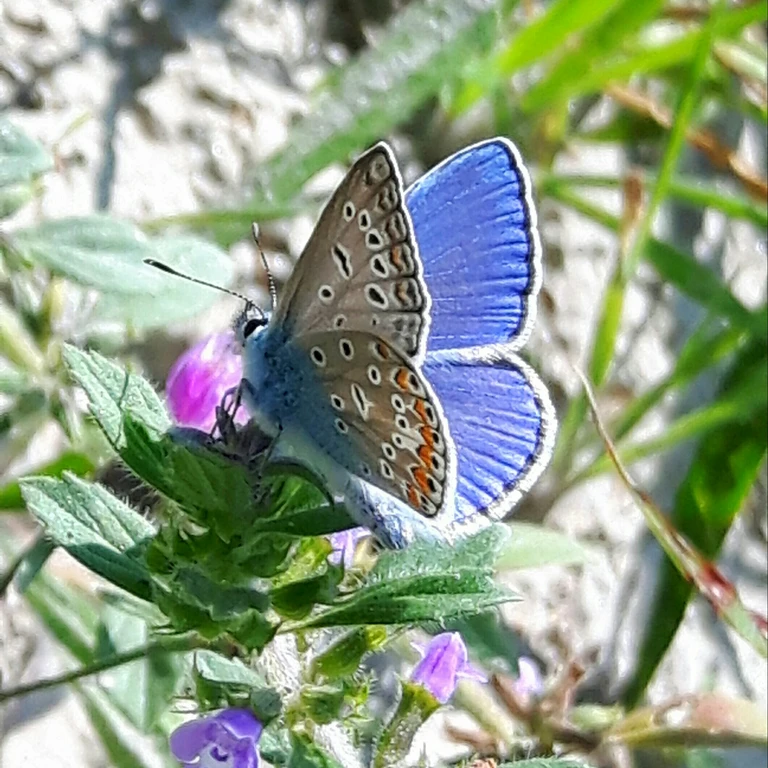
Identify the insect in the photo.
Polyommatus icarus
